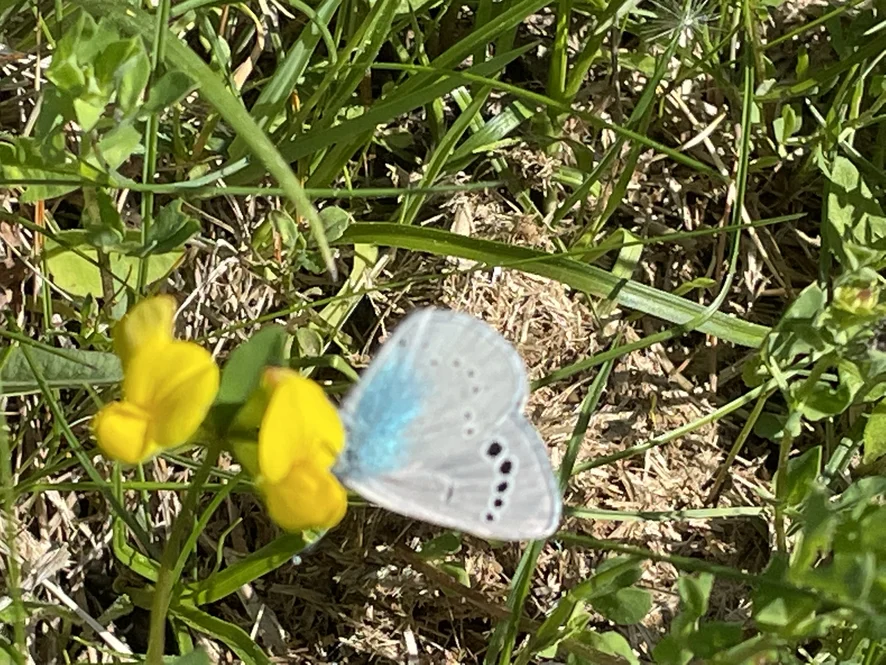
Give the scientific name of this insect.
Glaucopsyche alexis
